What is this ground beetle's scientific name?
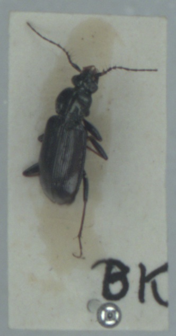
Loricera pilicornis
